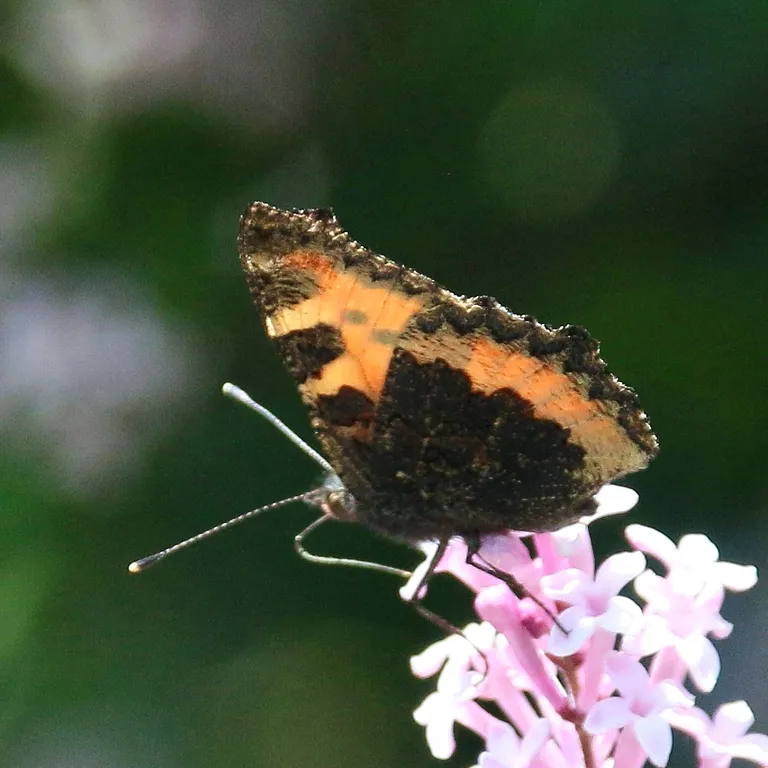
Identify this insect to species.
Aglais urticae
